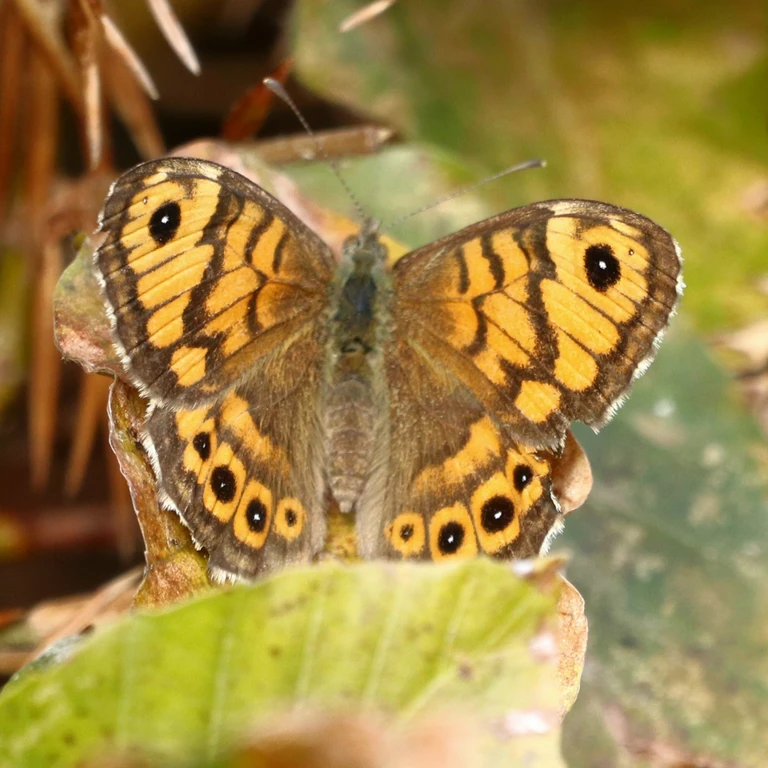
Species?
Lasiommata megera (also Pararge megera)
